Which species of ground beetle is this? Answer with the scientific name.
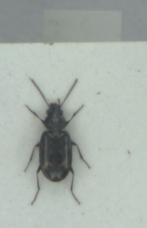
Bembidion obliquum
